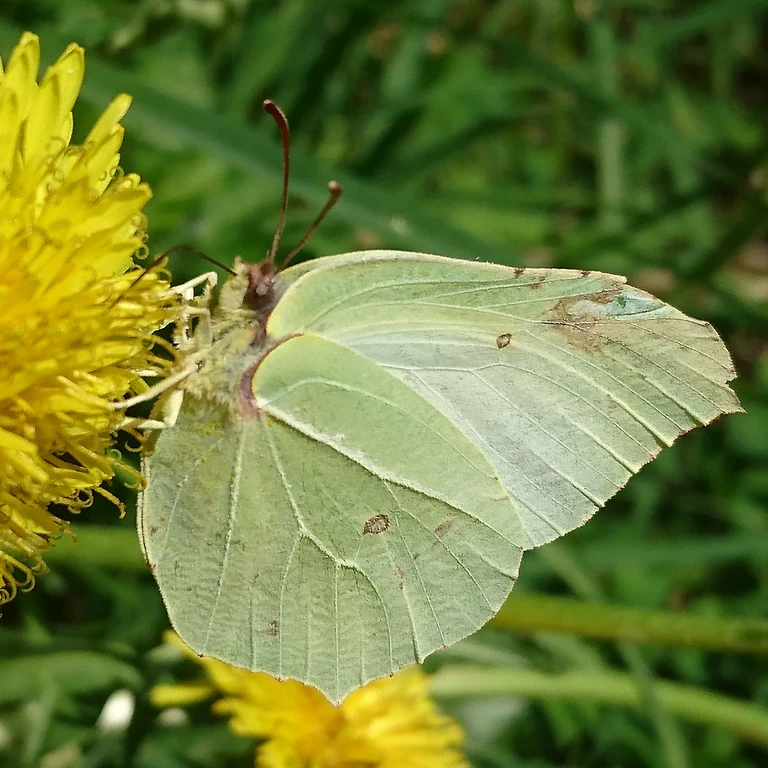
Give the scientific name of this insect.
Gonepteryx rhamni
